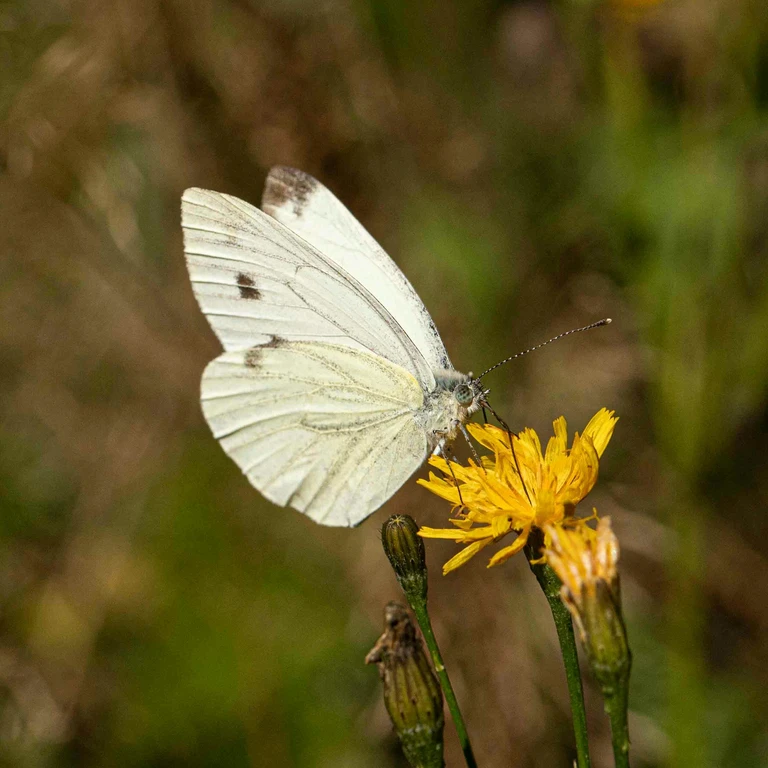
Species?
Pieris napi
